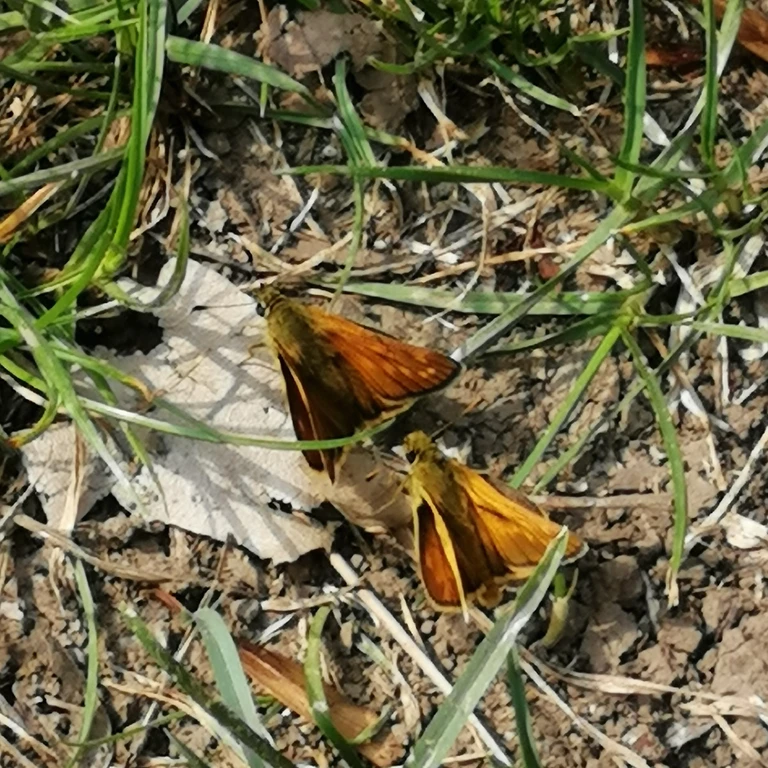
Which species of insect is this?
Ochlodes sylvanus (also Ochlodes venata)
